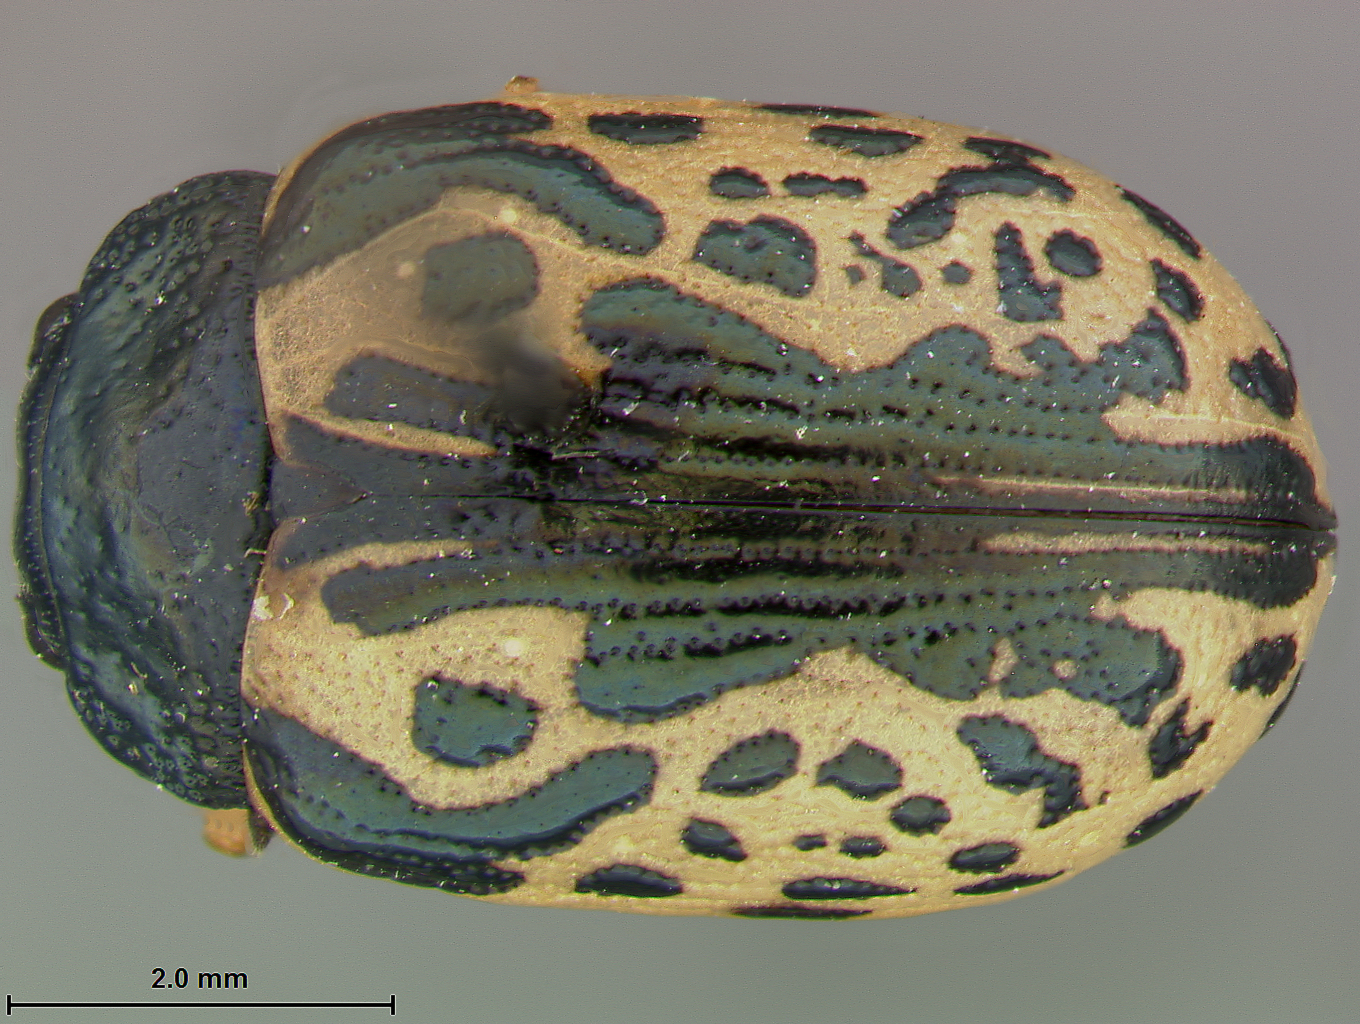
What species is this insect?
Calligrapha amelia
